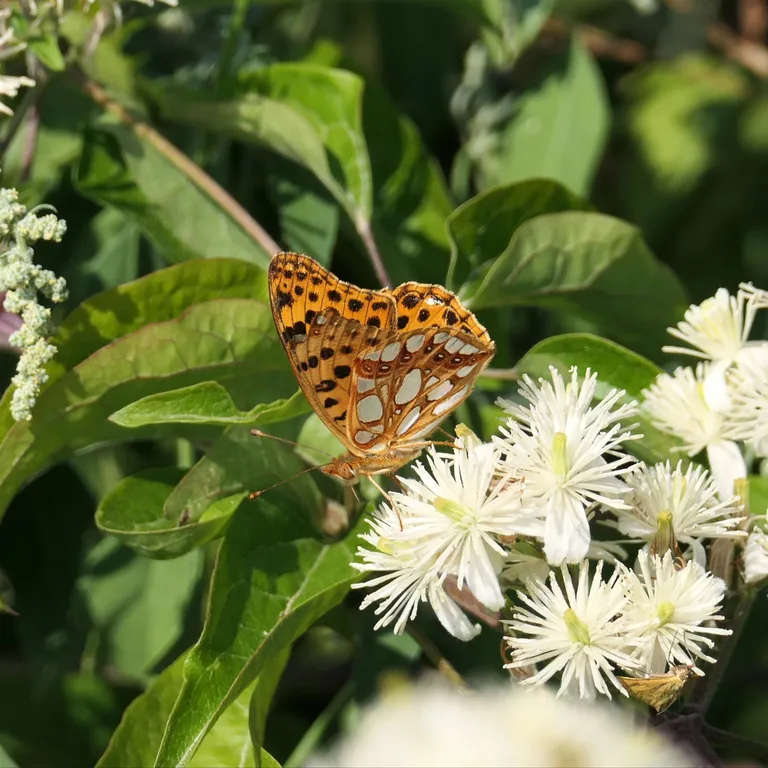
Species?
Issoria lathonia
